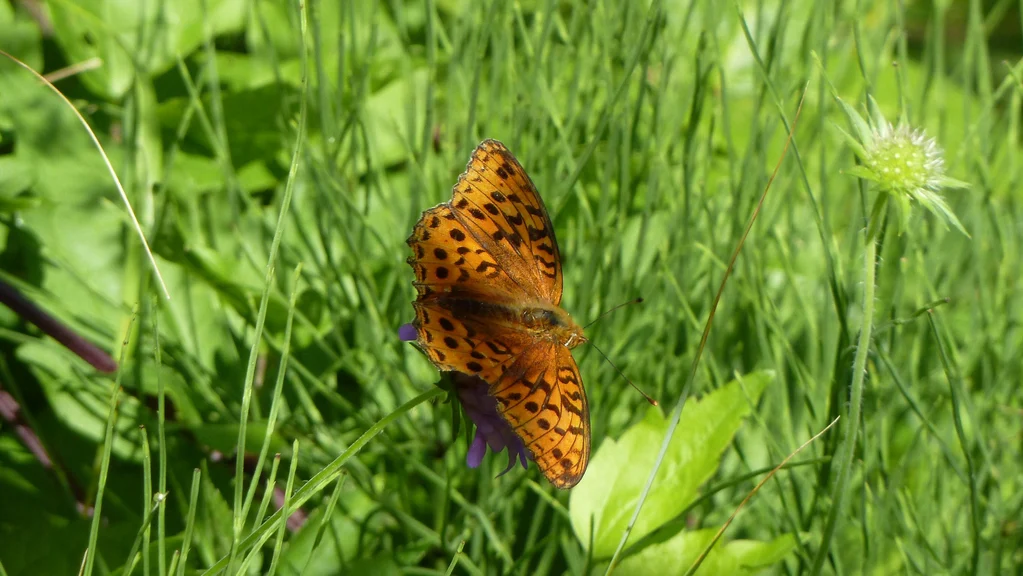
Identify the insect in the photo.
Fabriciana adippe
